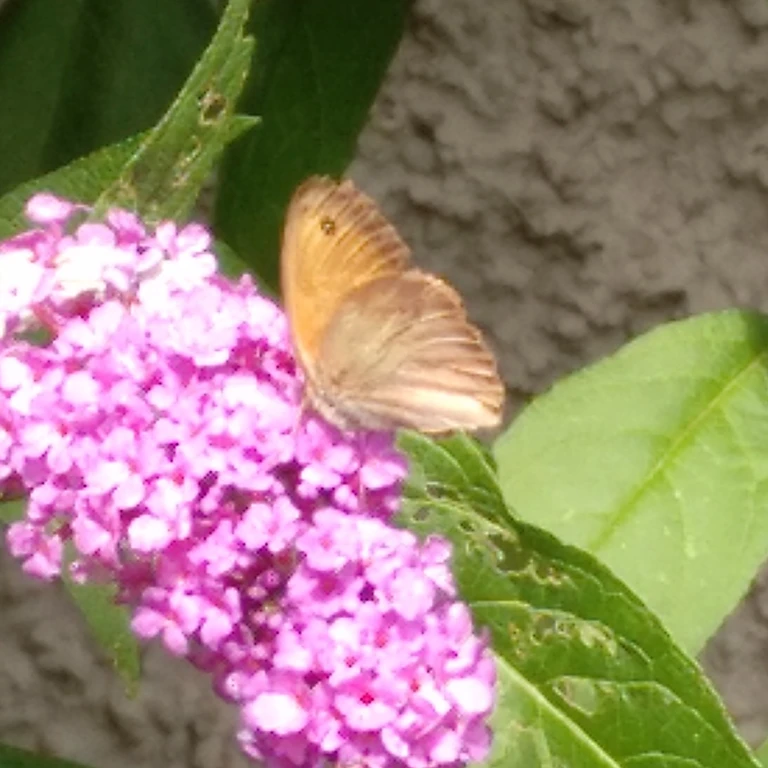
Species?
Maniola jurtina
